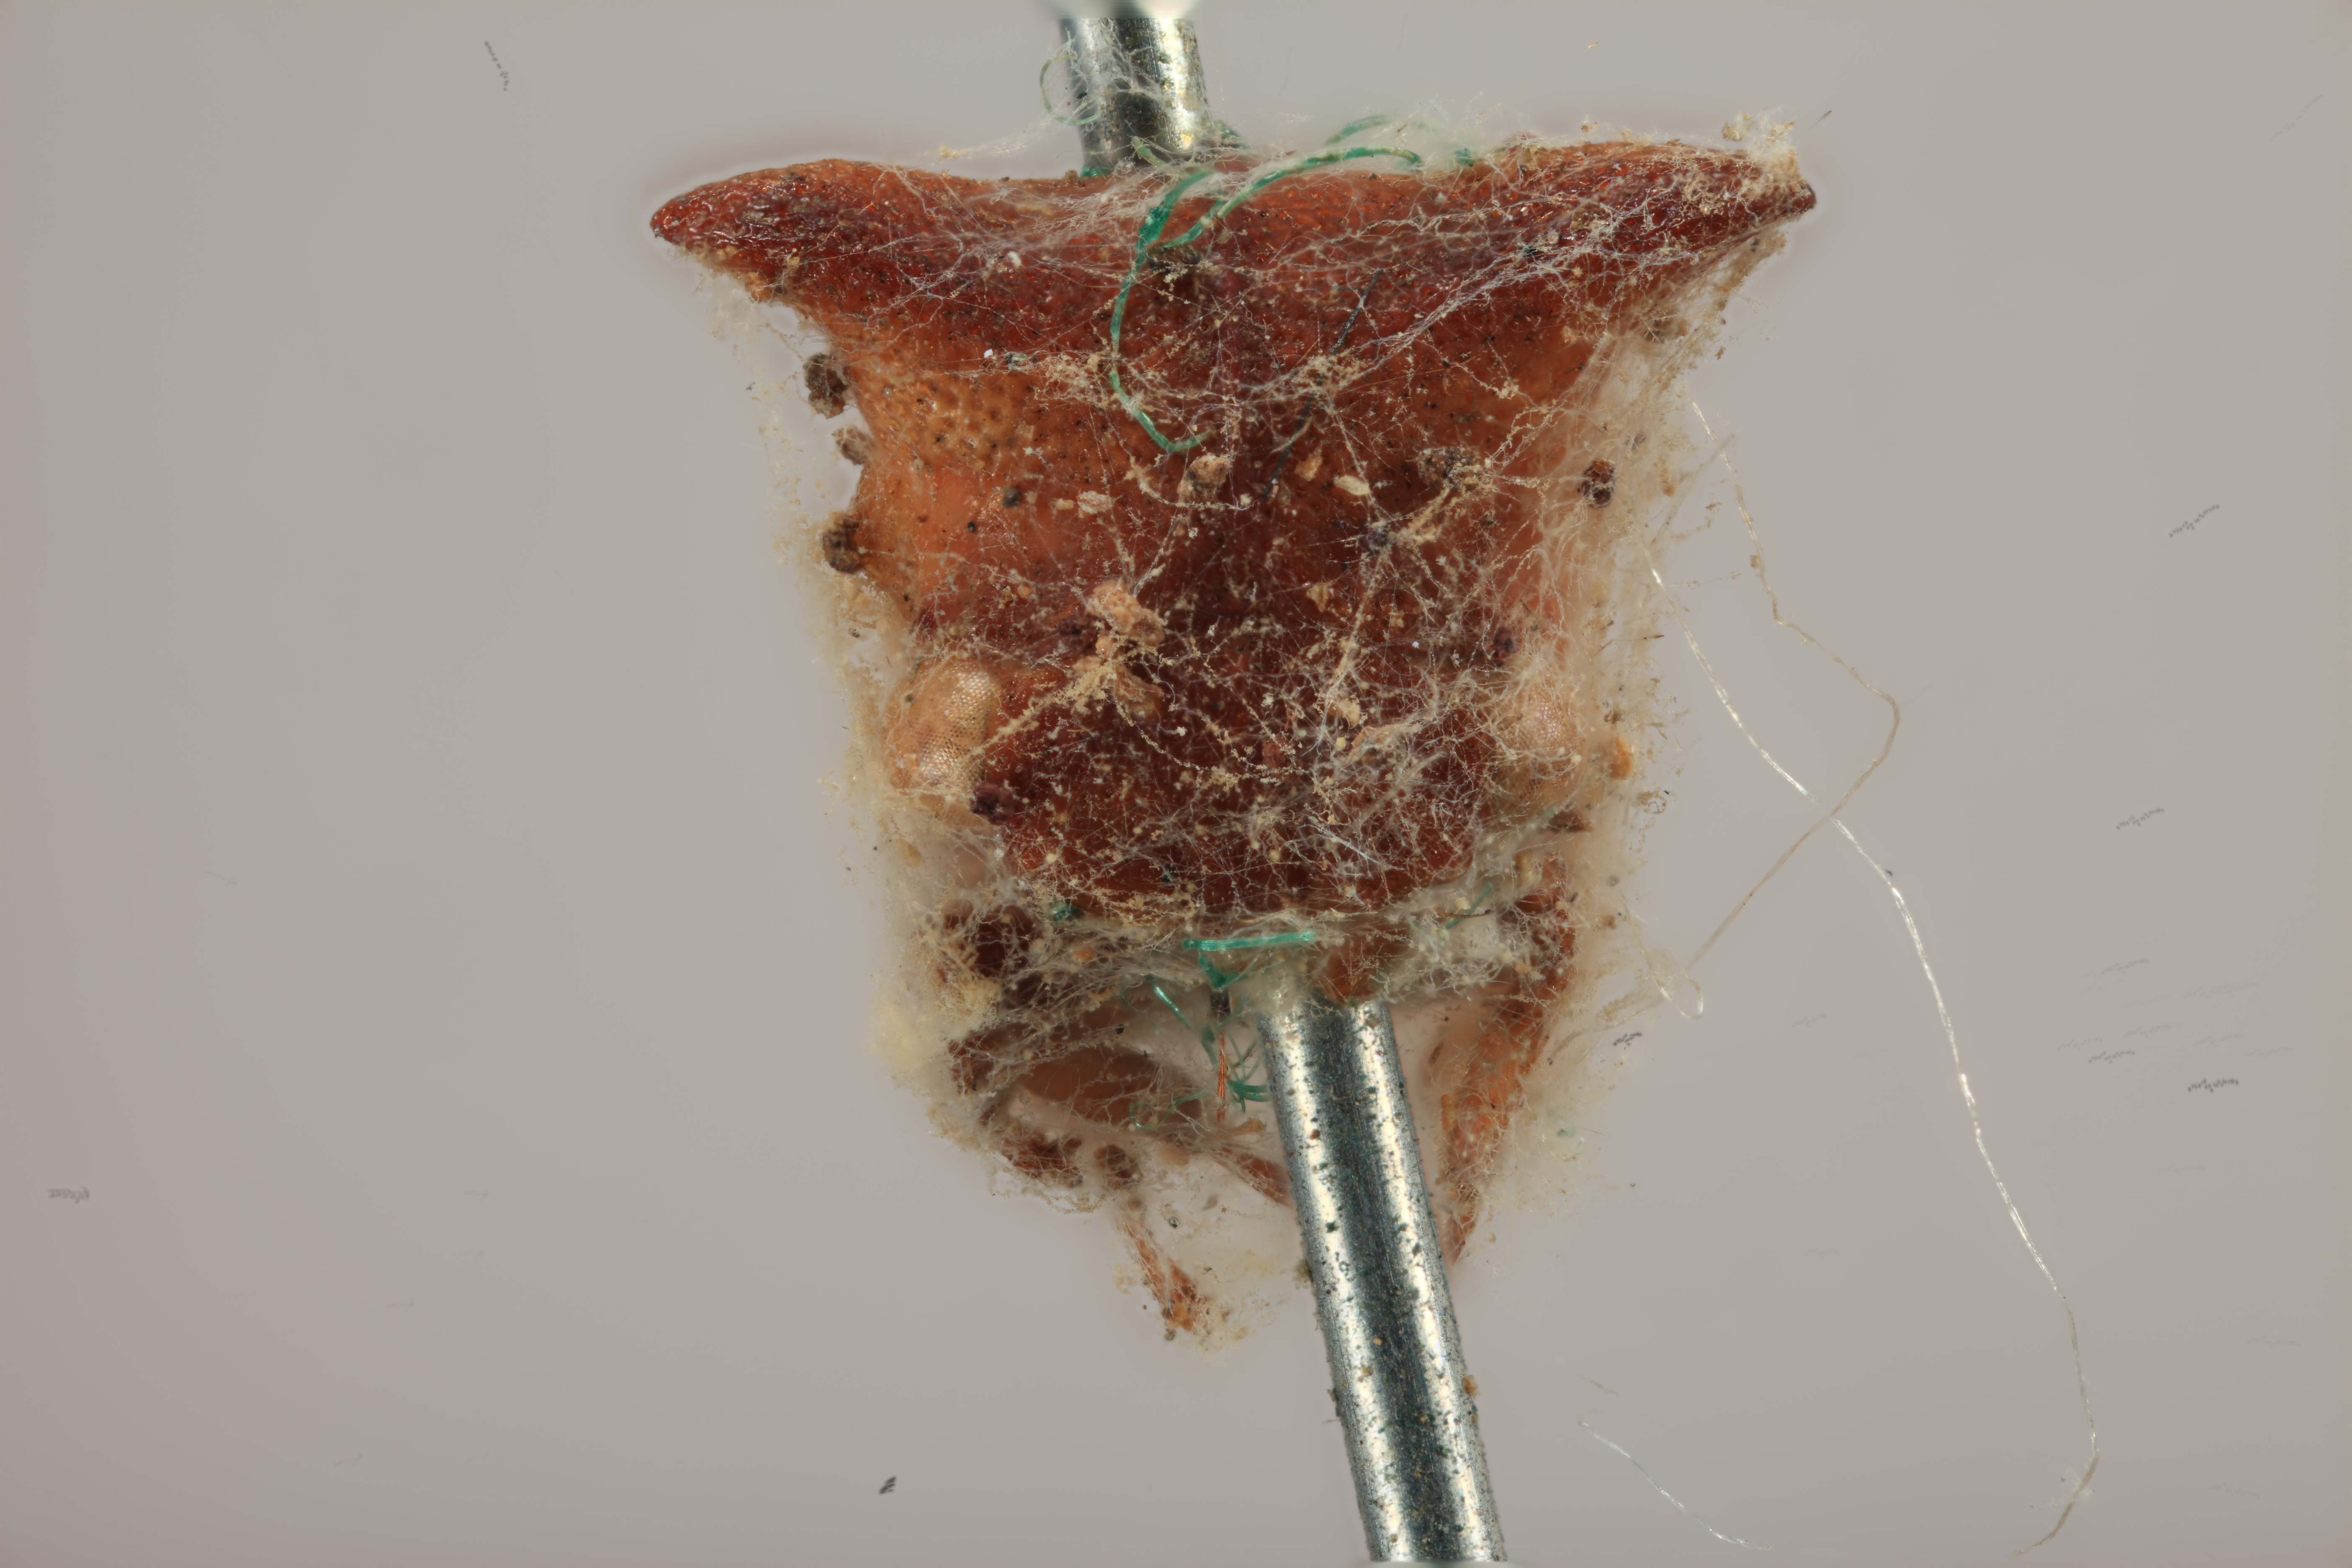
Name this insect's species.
Sextius depressus
